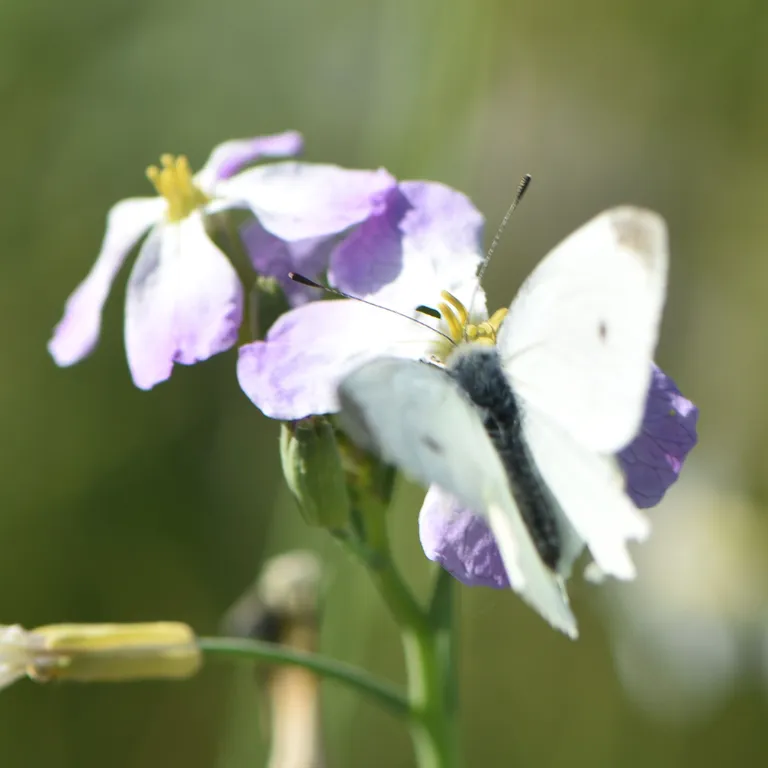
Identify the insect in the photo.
Pieris rapae
